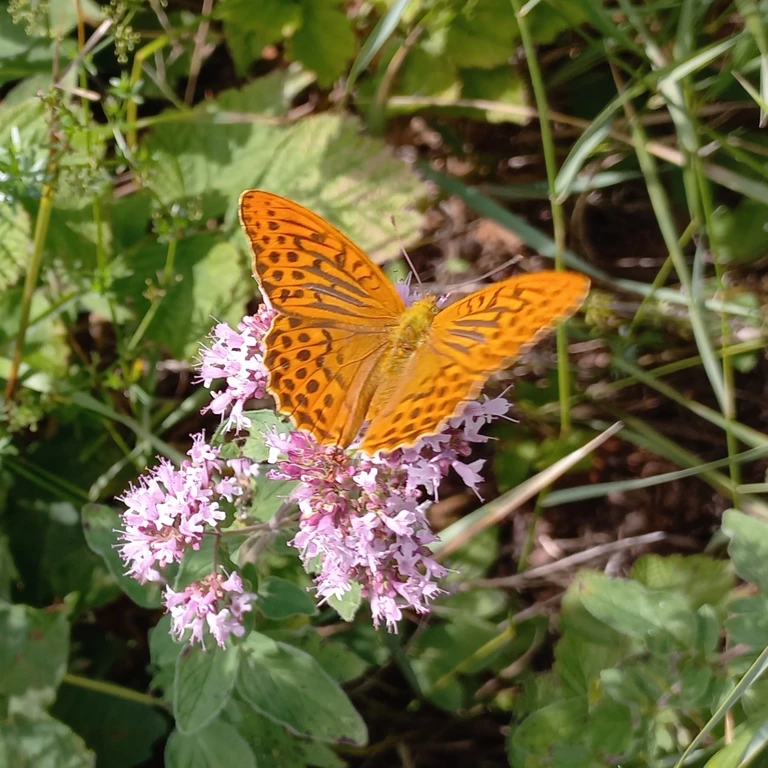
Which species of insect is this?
Argynnis paphia
